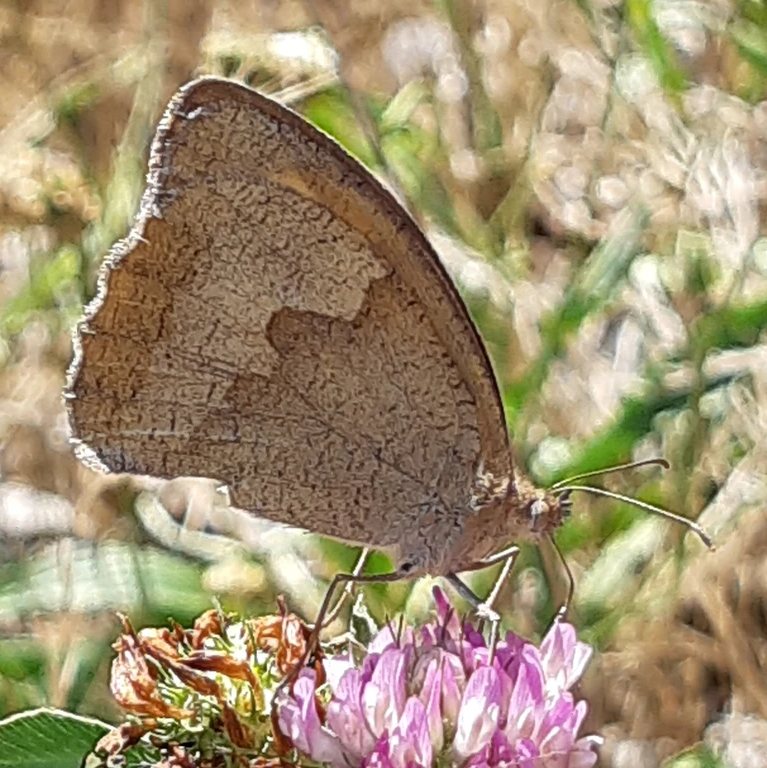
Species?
Maniola jurtina
